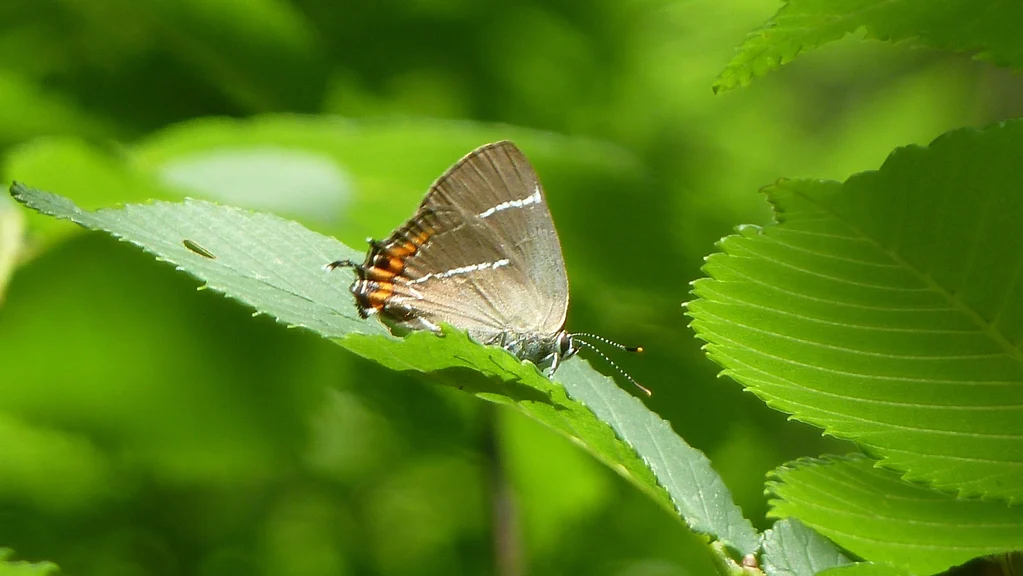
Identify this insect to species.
Satyrium w-album
